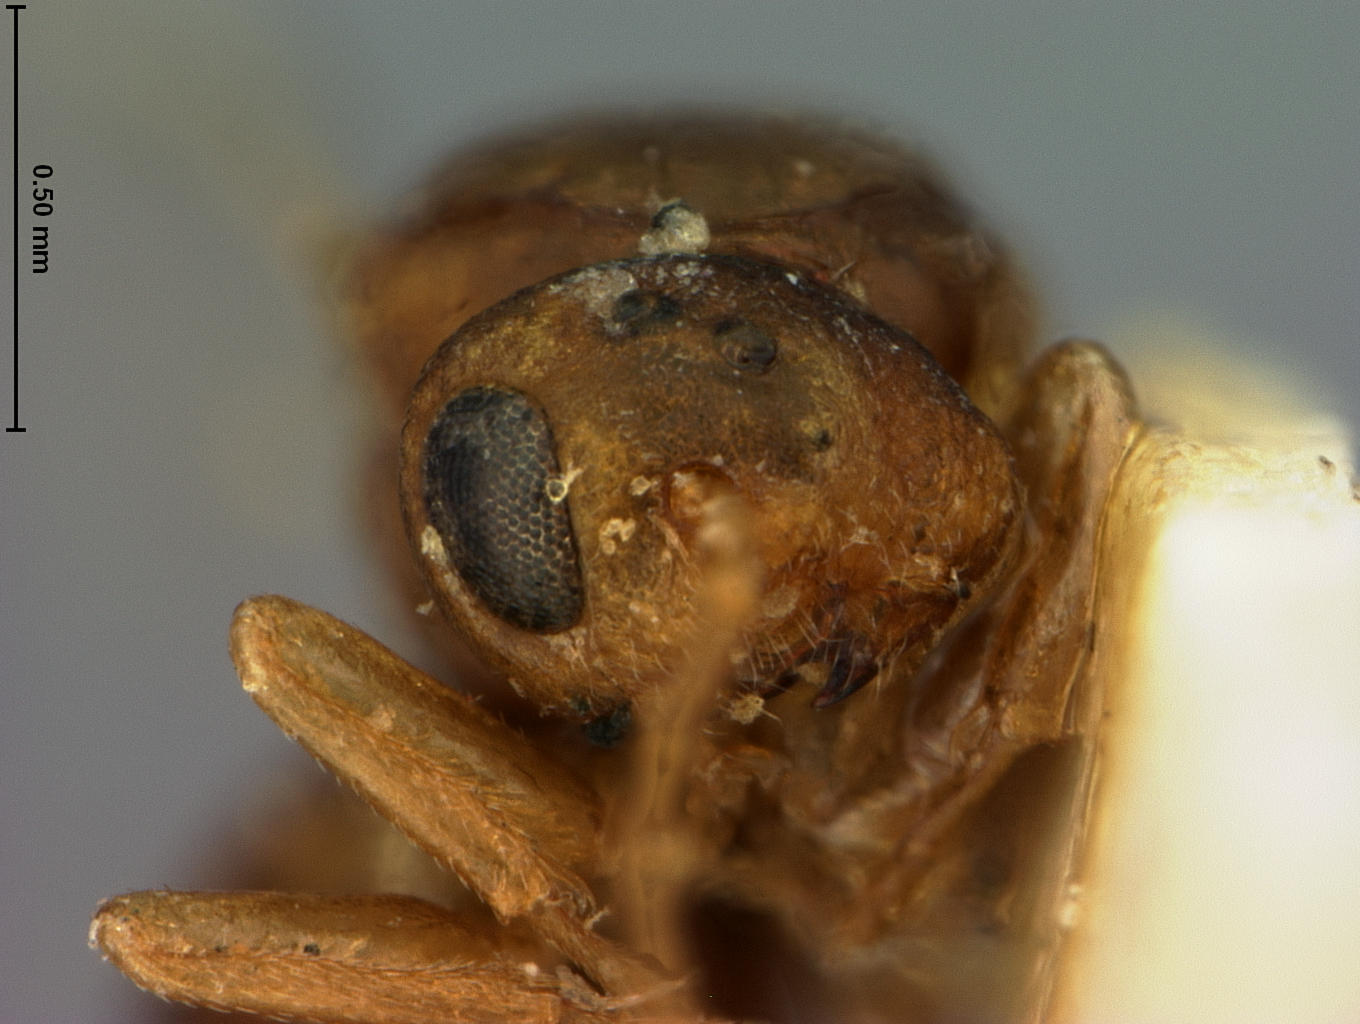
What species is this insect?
Cynips quercus
